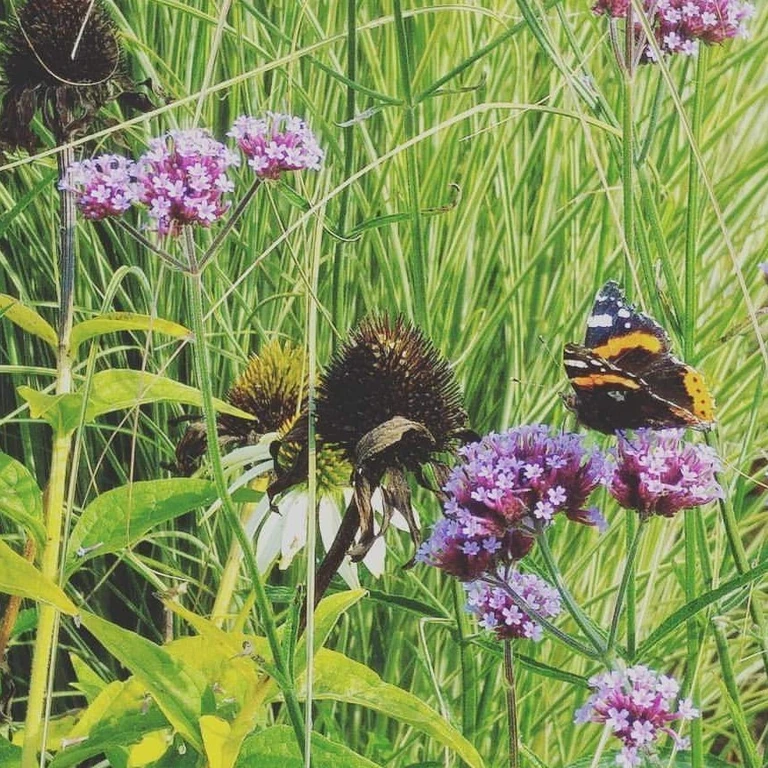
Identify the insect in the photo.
Vanessa atalanta
